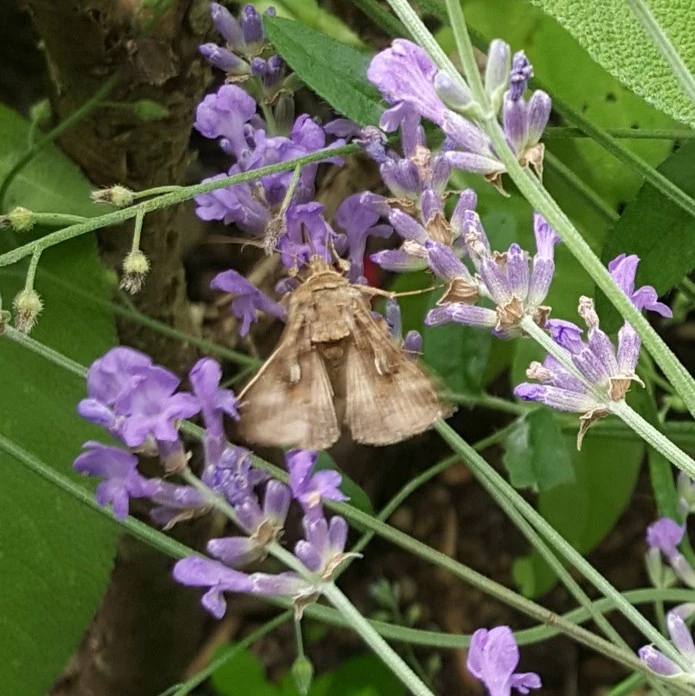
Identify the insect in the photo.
Autographa gamma
